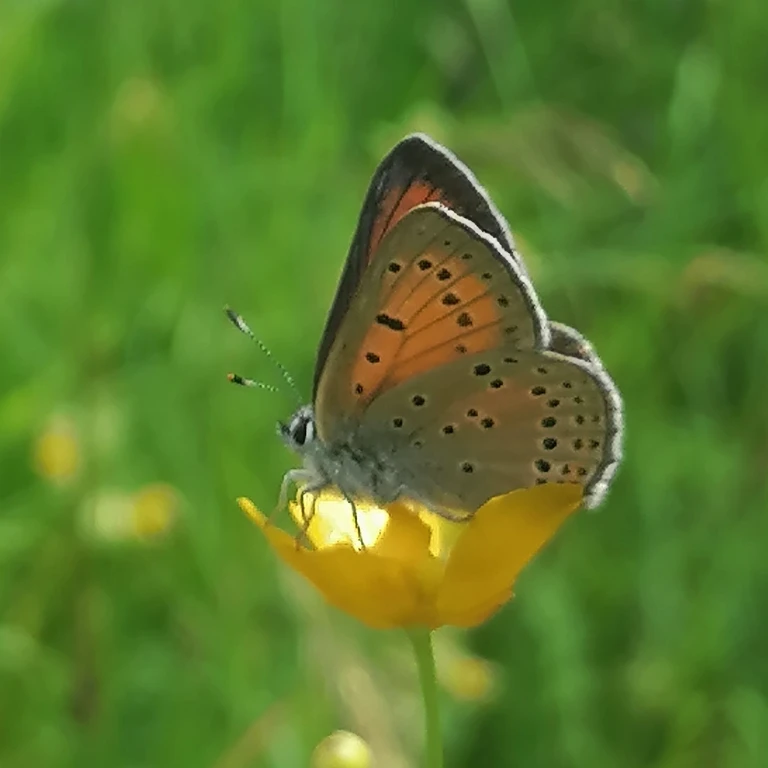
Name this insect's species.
Lycaena hippothoe (also Palaeochrysophanus hippothoe)
